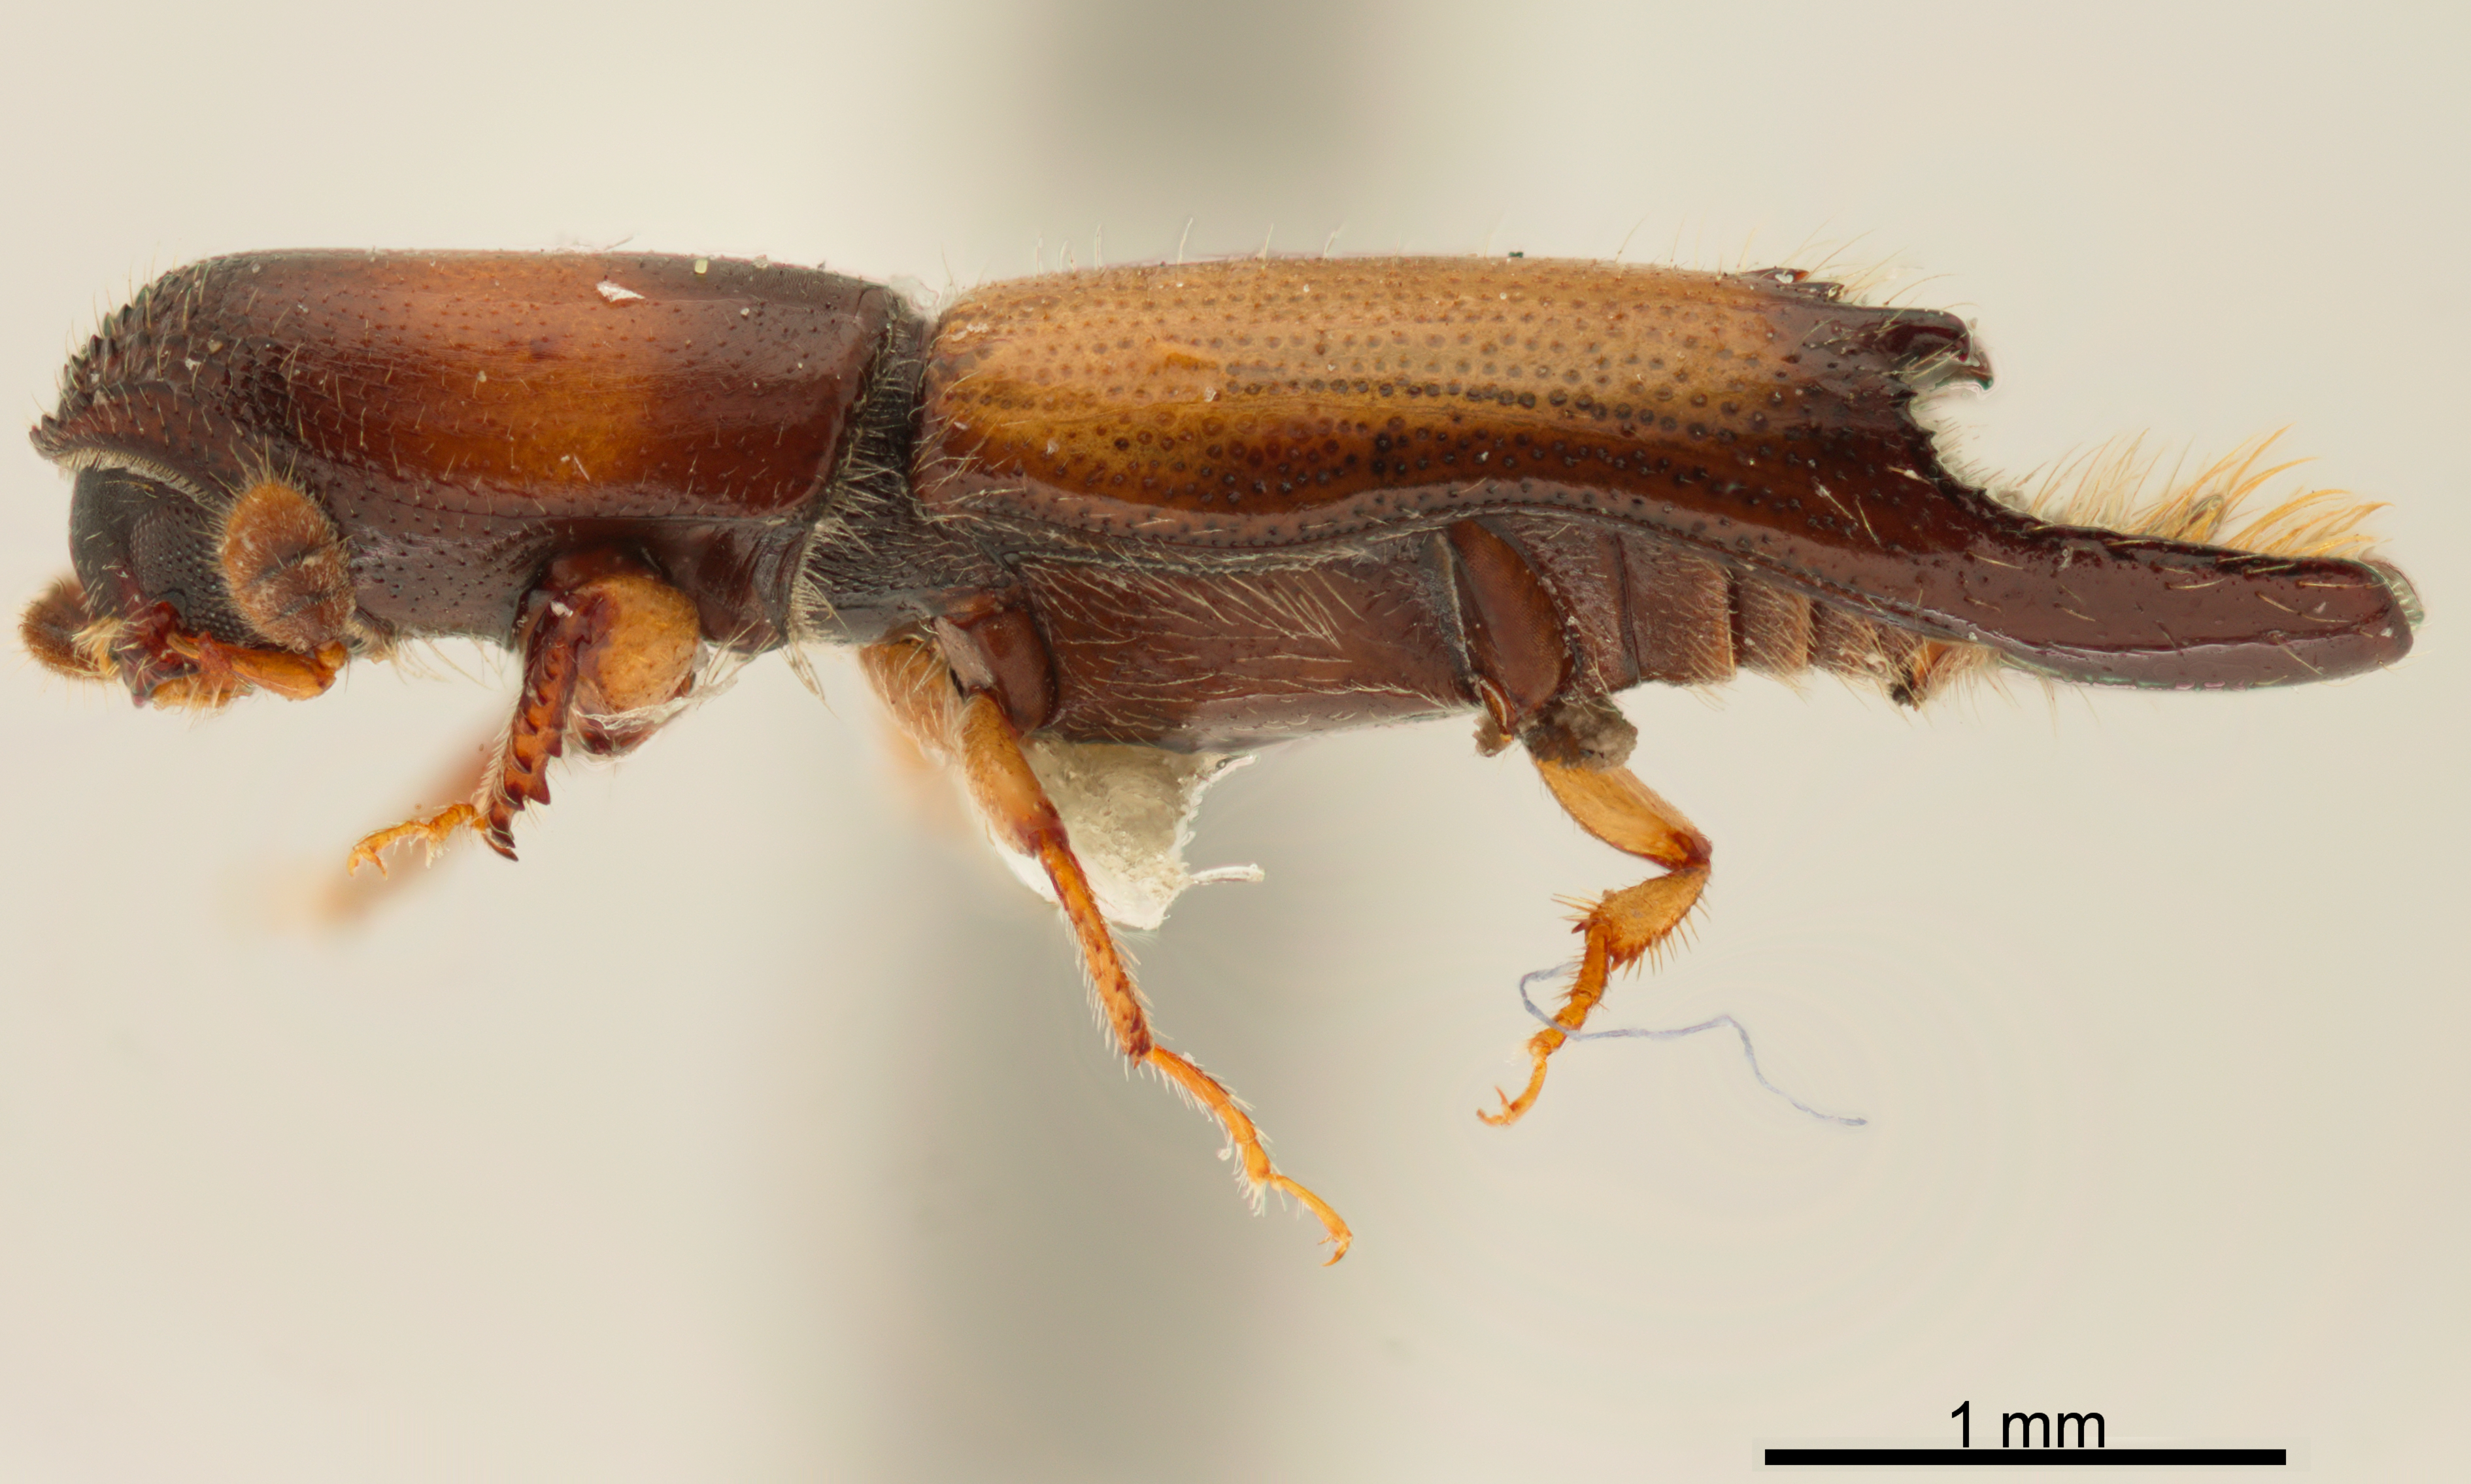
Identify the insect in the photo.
Amphicranus explicitus
